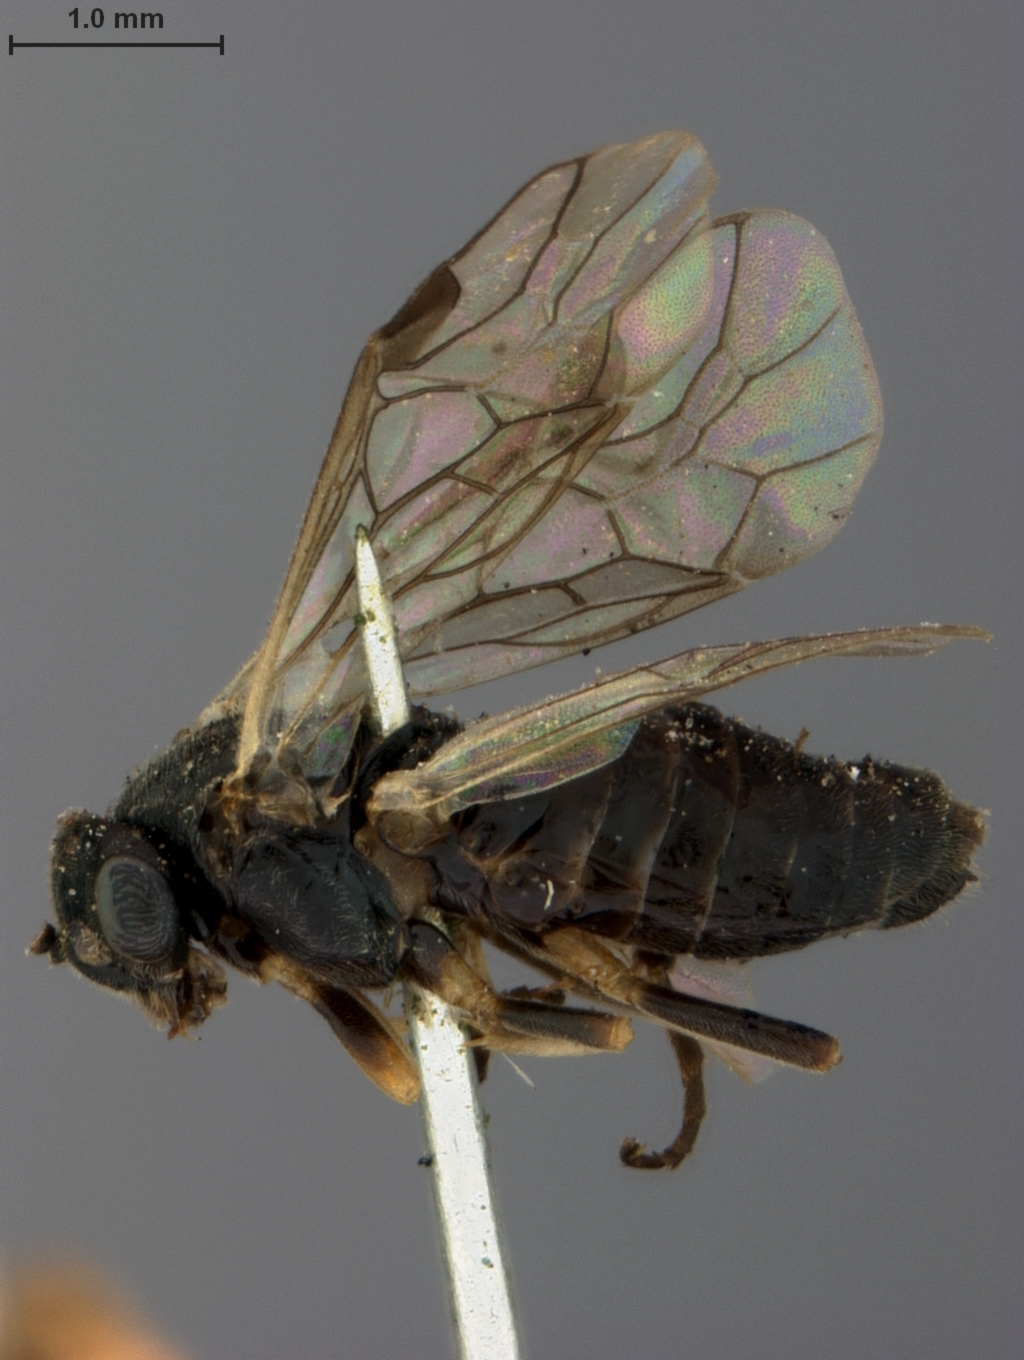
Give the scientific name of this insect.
Pristiphora circularis
